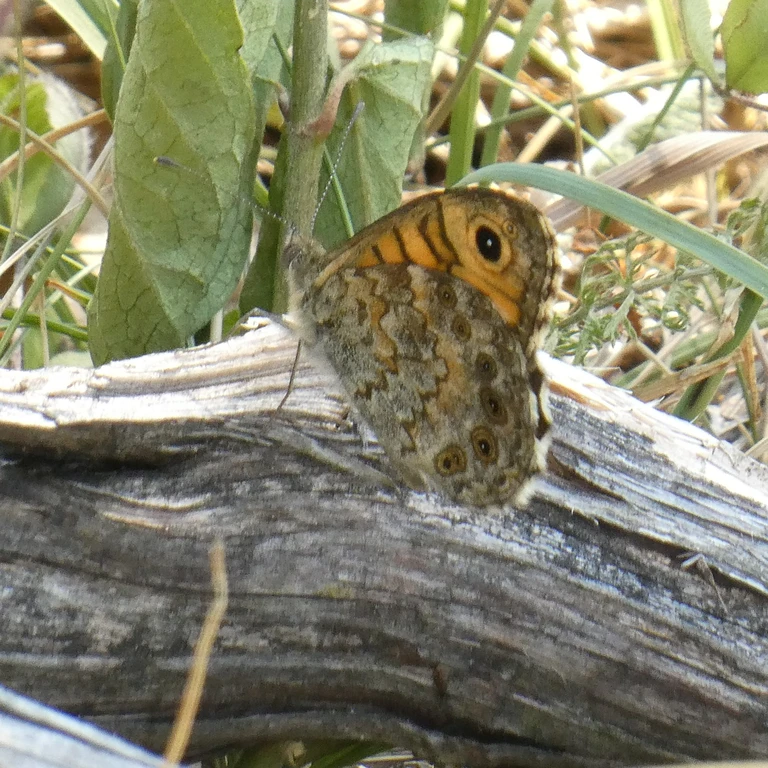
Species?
Lasiommata megera (also Pararge megera)
